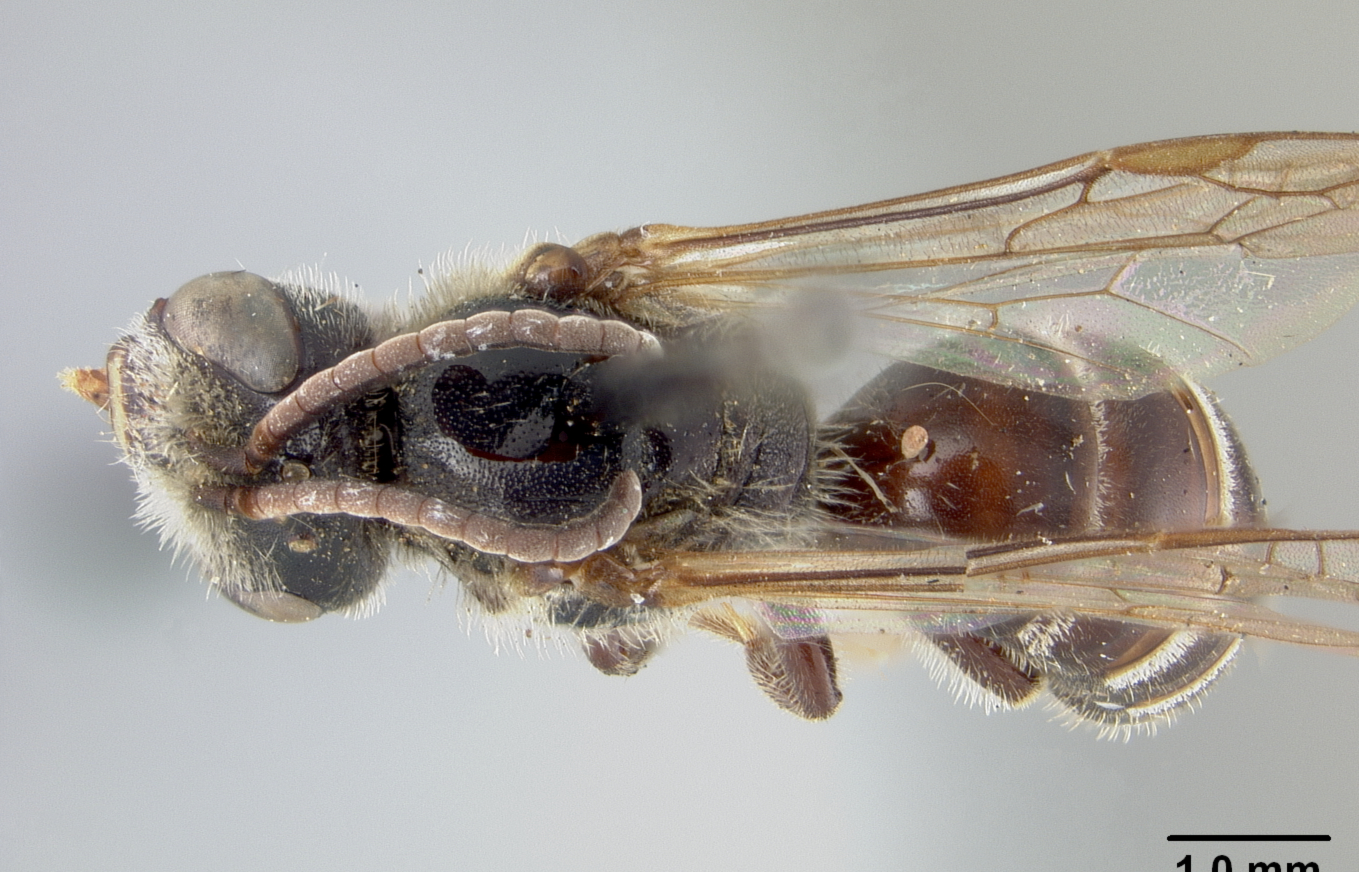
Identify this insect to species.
Lasioglossum athabascense (also Halictus athabascensis)
